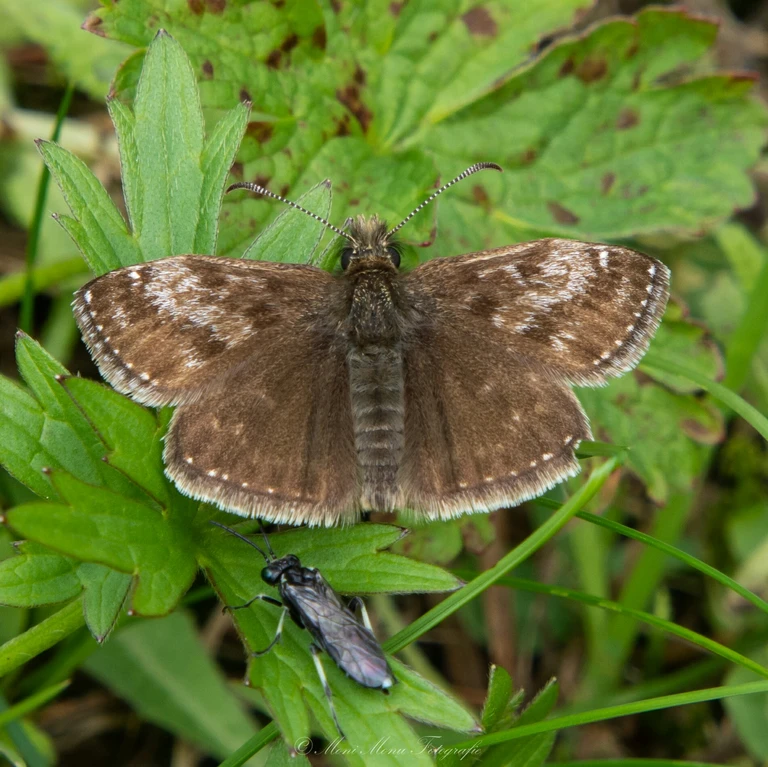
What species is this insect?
Erynnis tages
